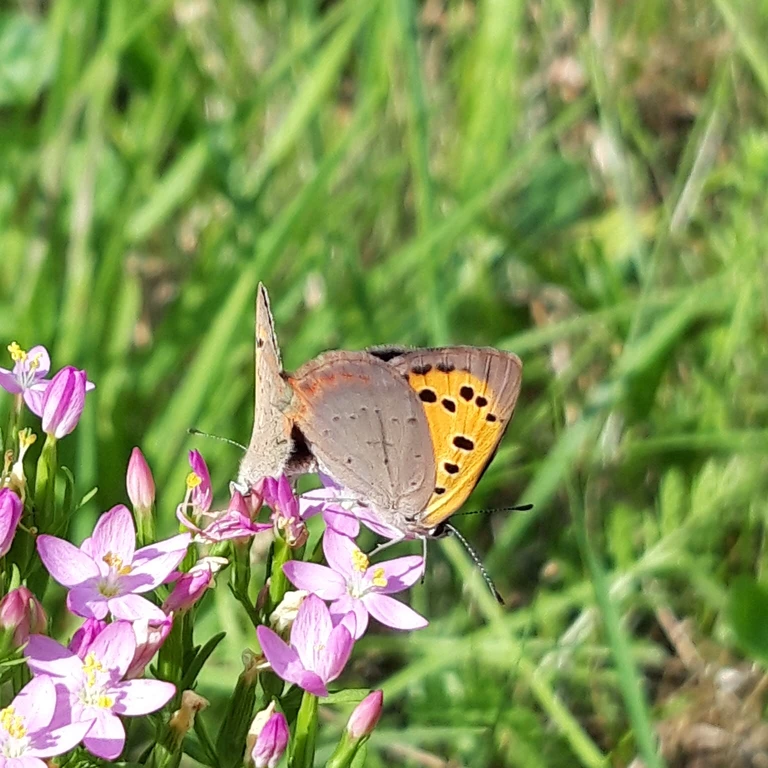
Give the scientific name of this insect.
Lycaena phlaeas
